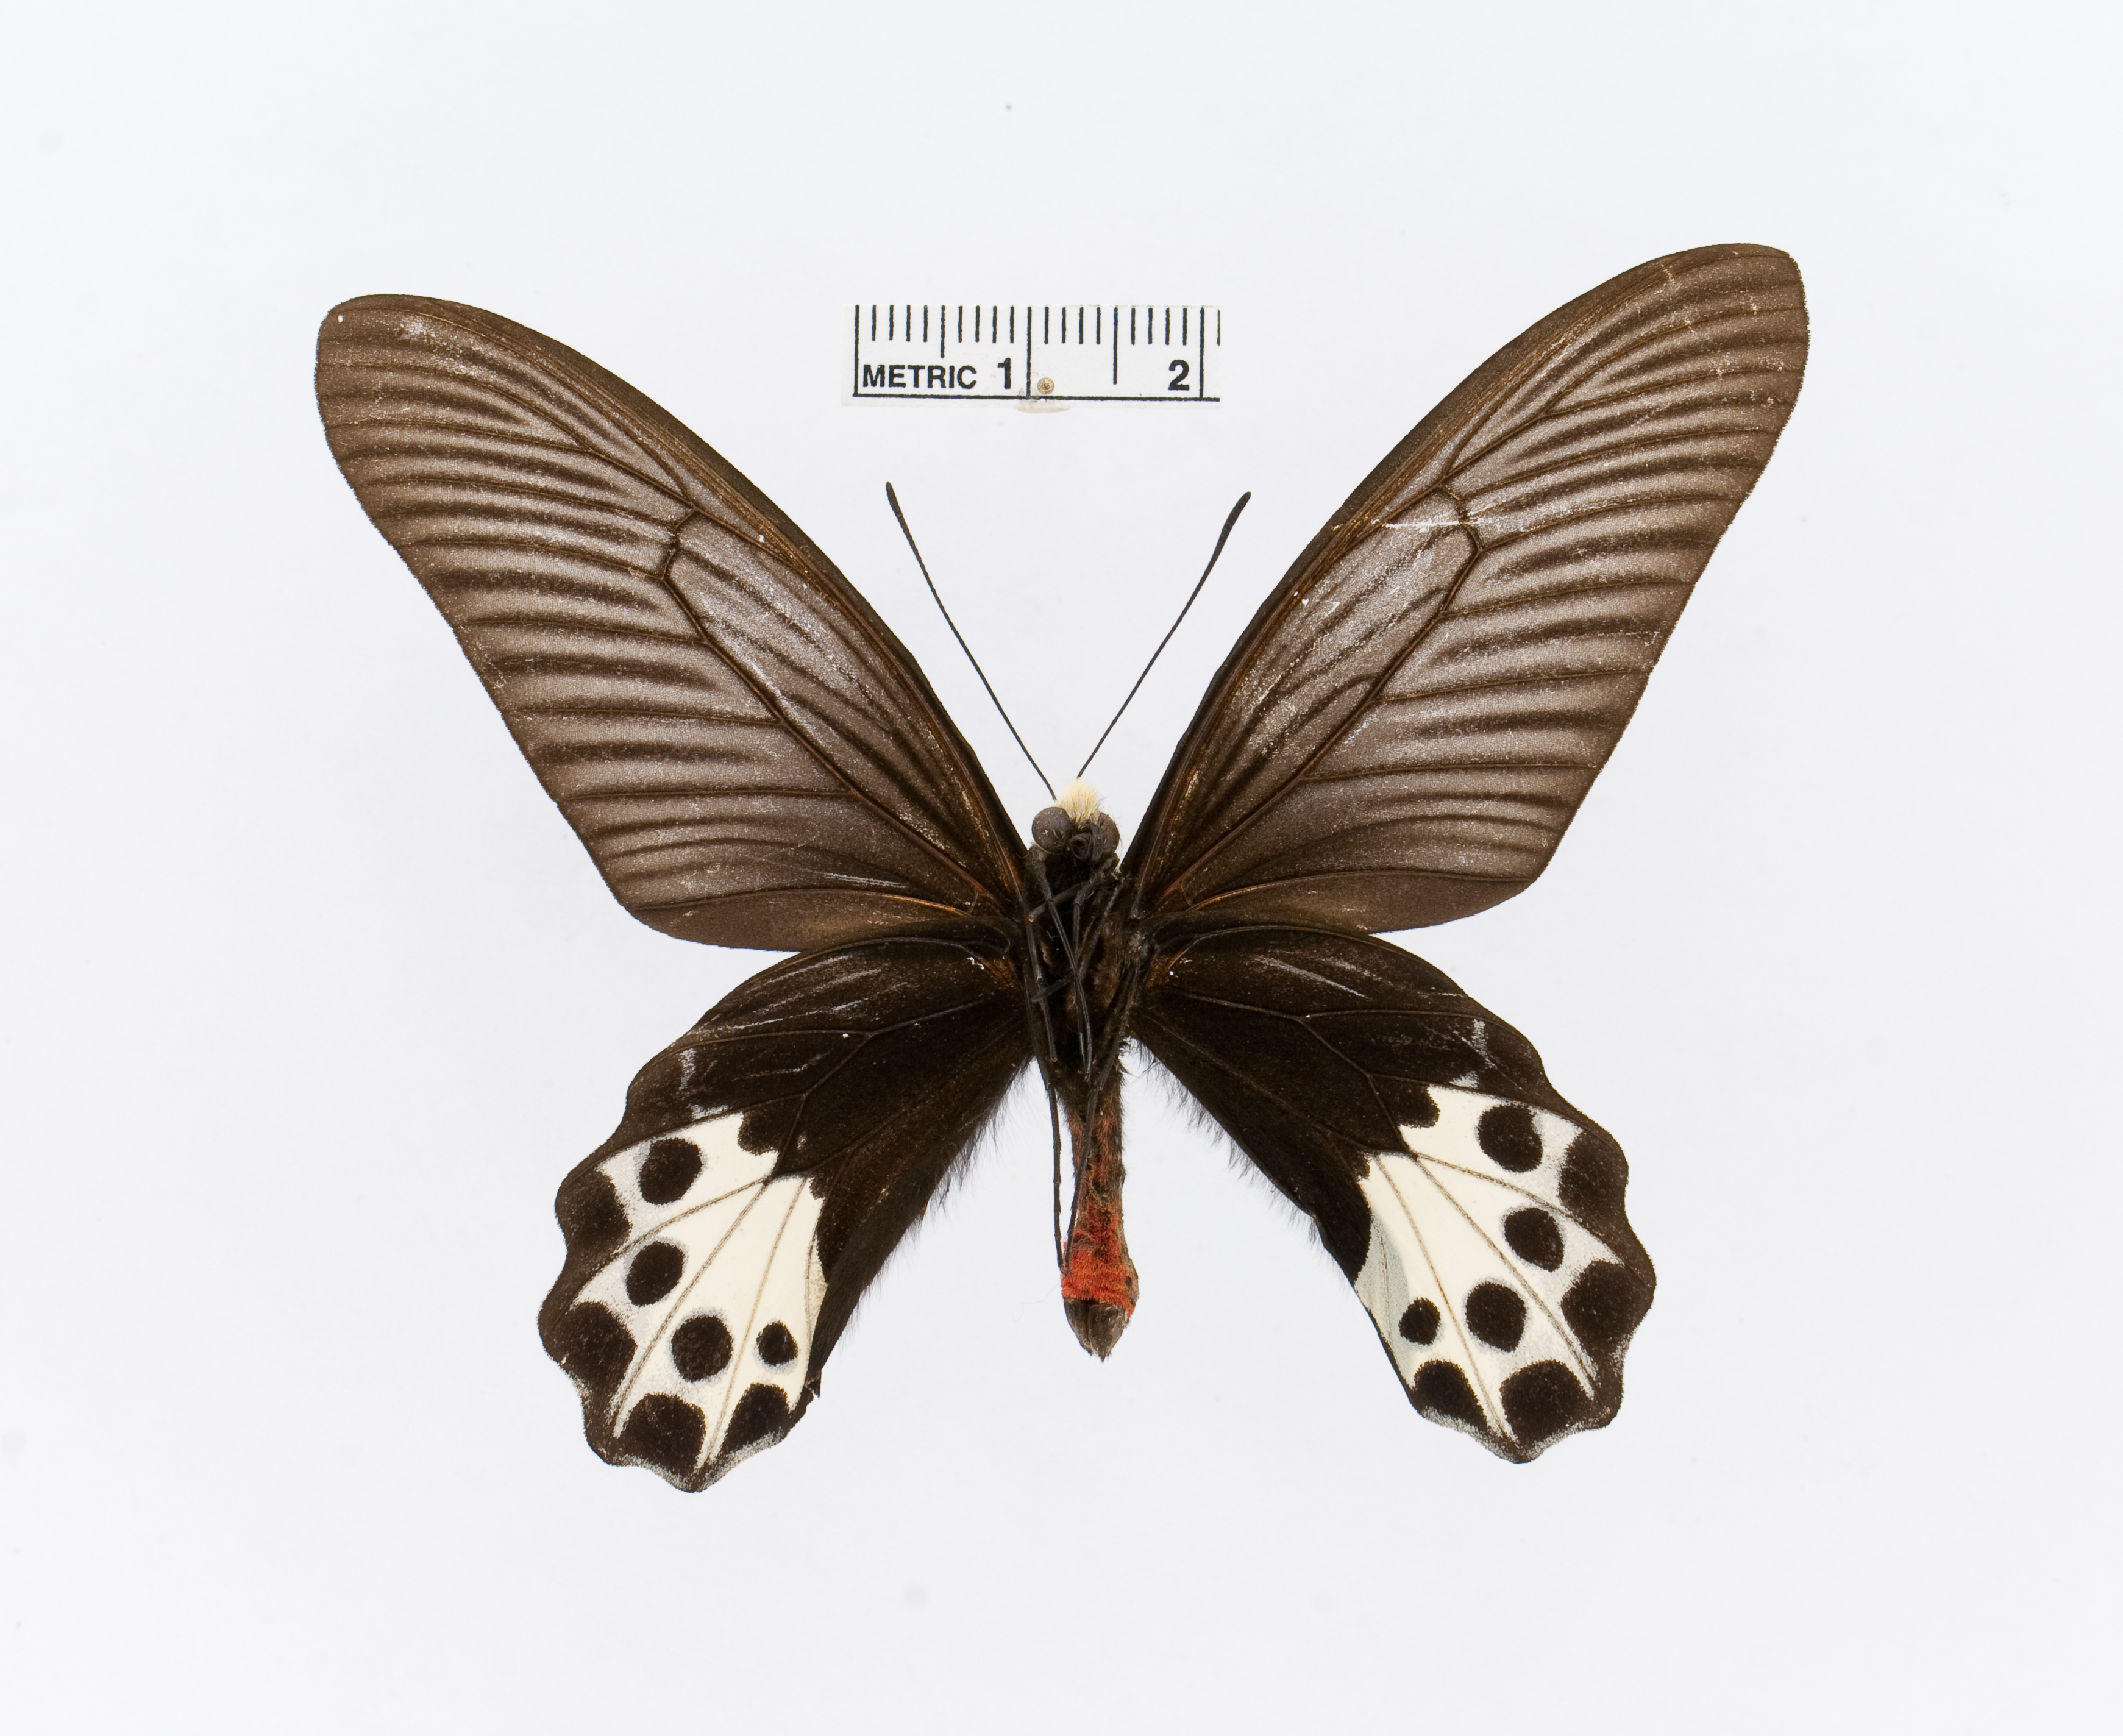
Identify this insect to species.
Atrophaneura hageni
